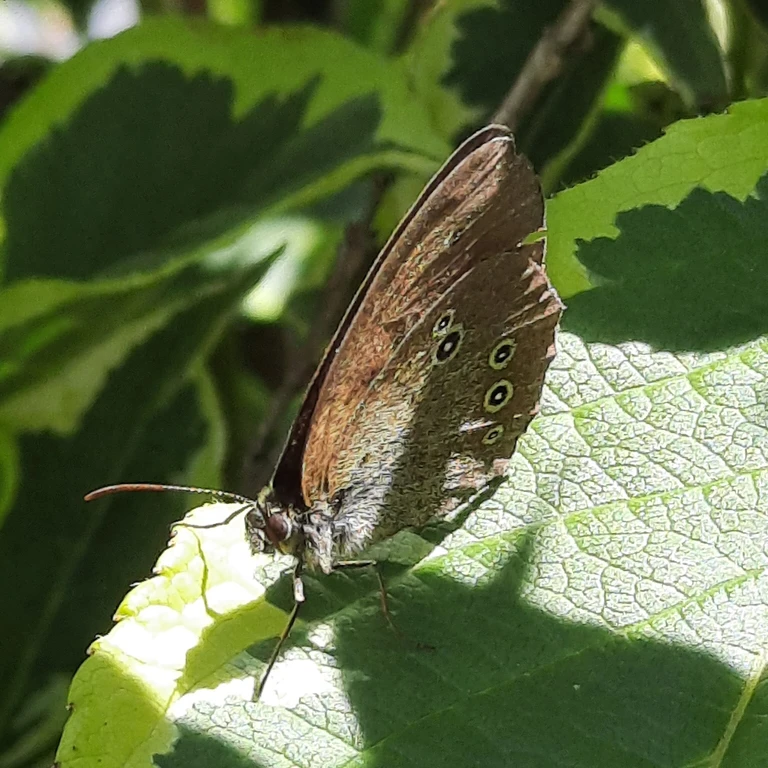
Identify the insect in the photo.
Aphantopus hyperantus
